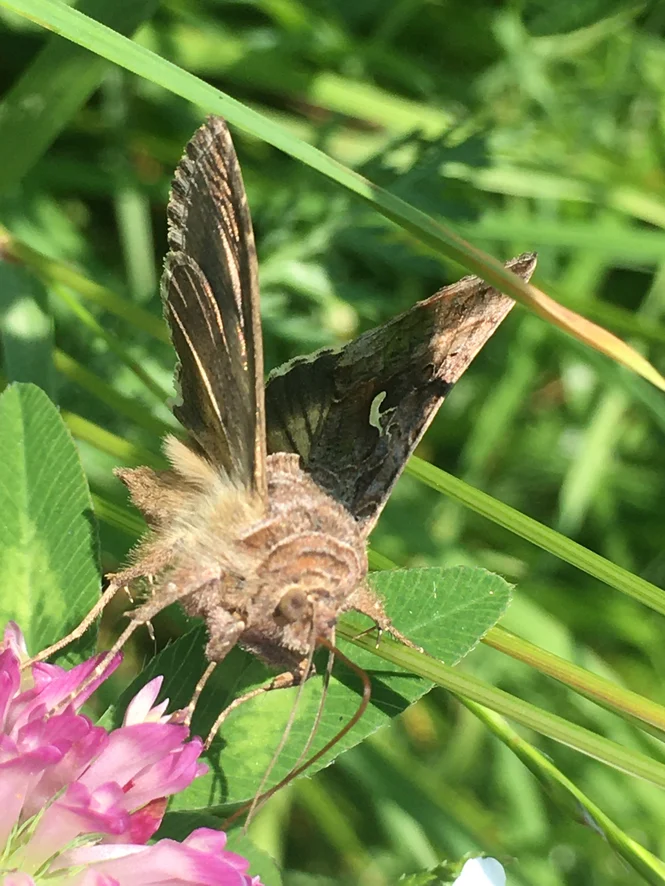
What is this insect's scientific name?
Autographa gamma
